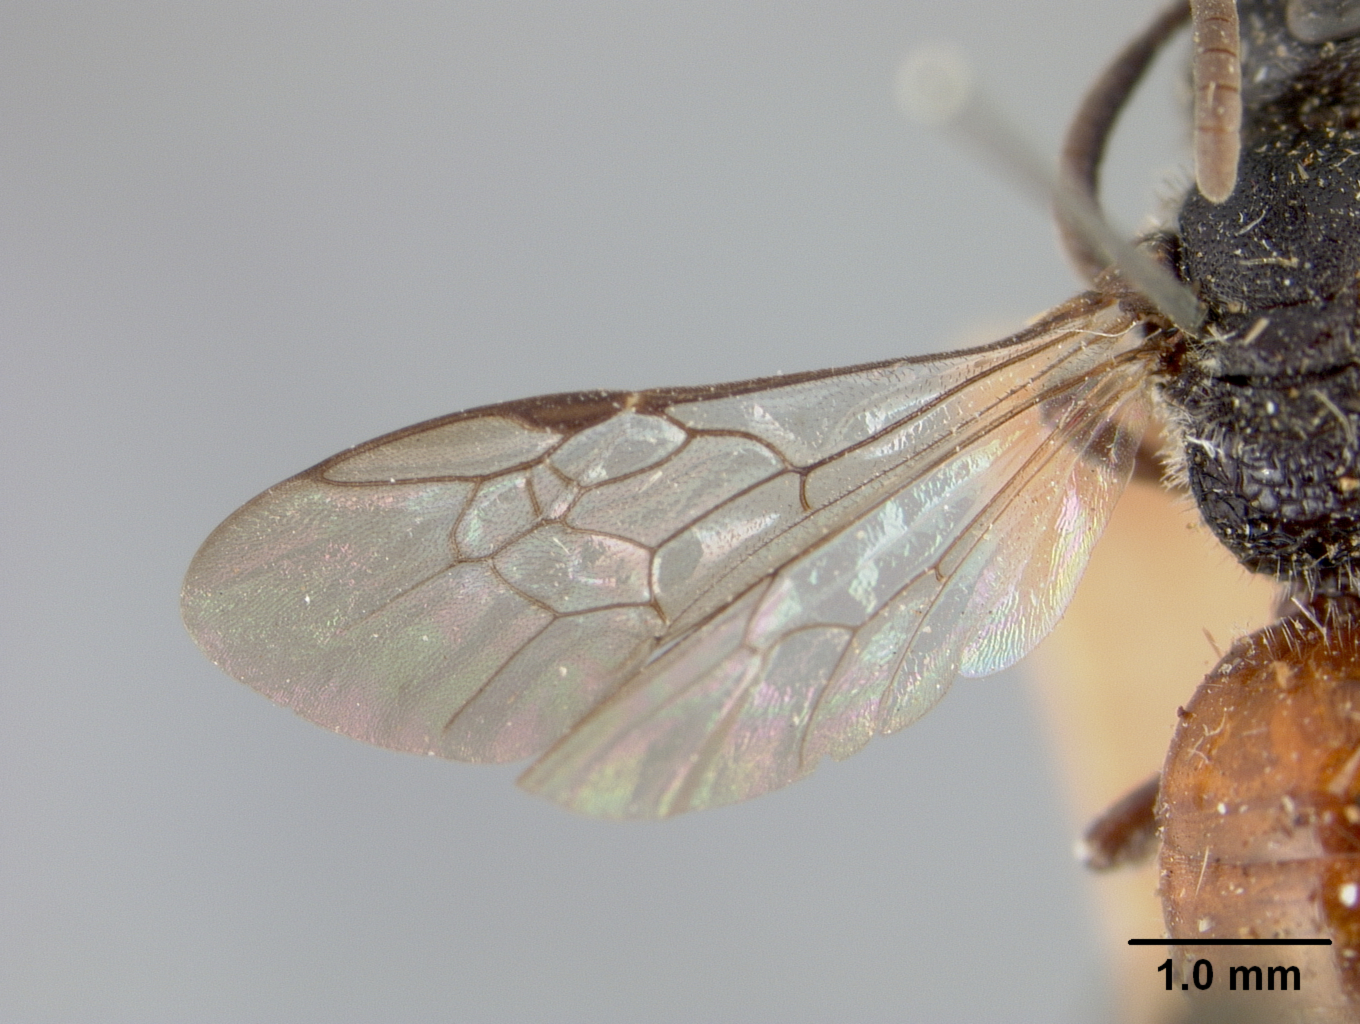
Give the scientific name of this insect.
Sphecodes galerus
